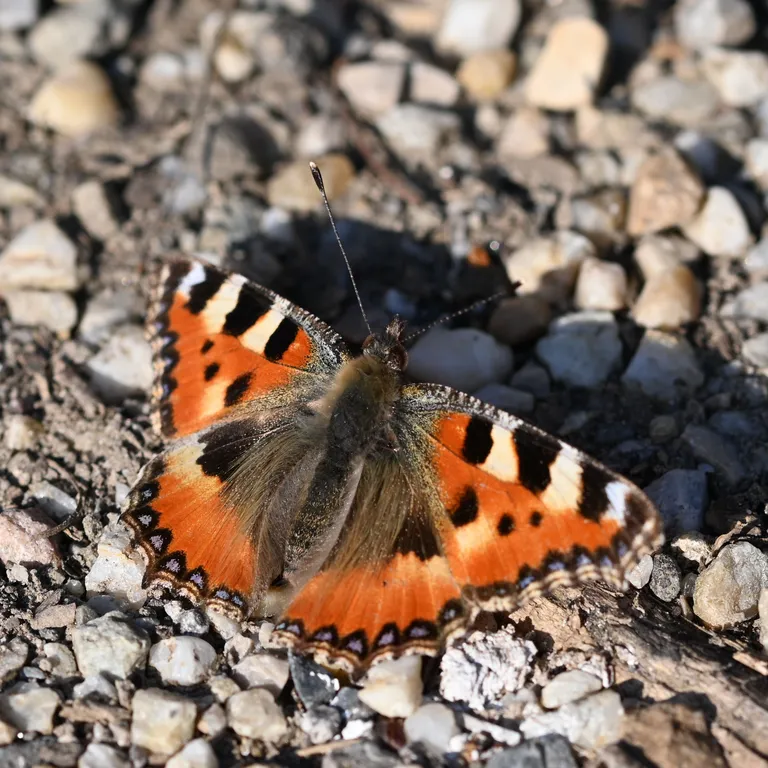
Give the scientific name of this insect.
Aglais urticae
